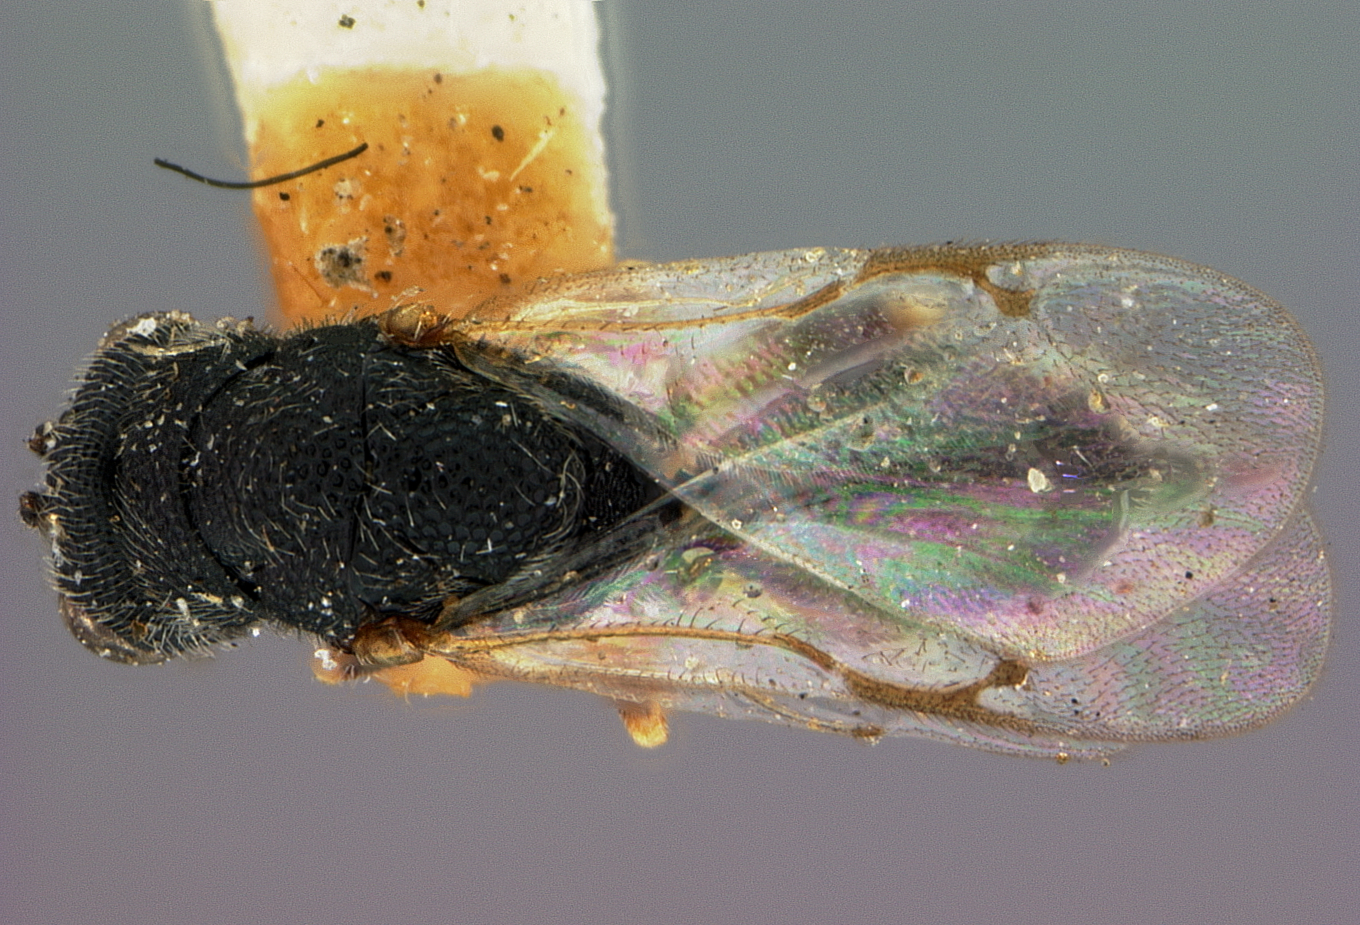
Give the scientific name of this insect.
Eurytoma californica
